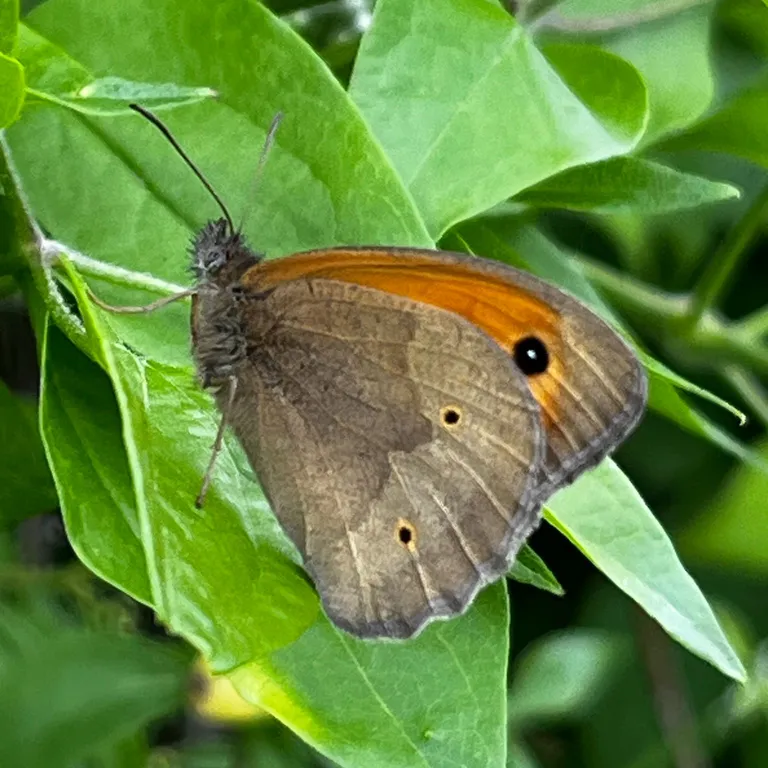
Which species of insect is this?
Maniola jurtina
